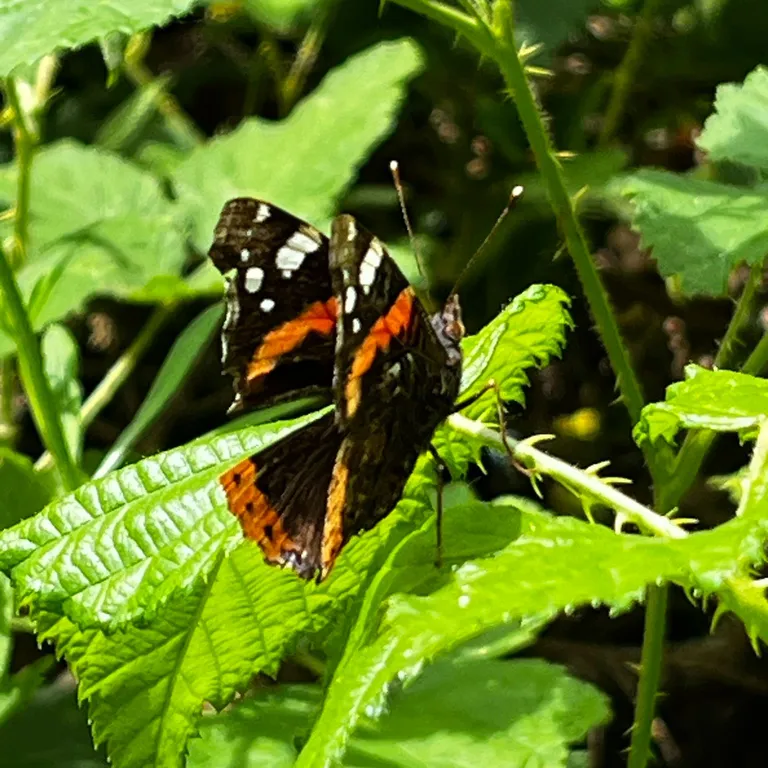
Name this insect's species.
Vanessa atalanta
